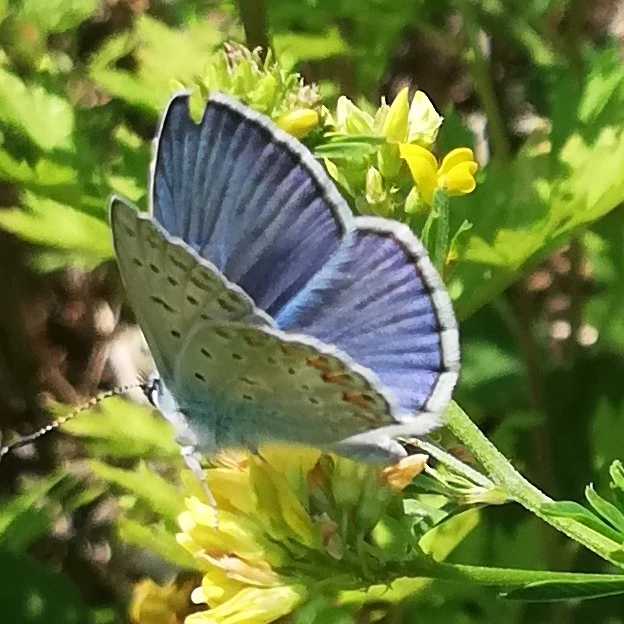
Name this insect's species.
Polyommatus icarus
